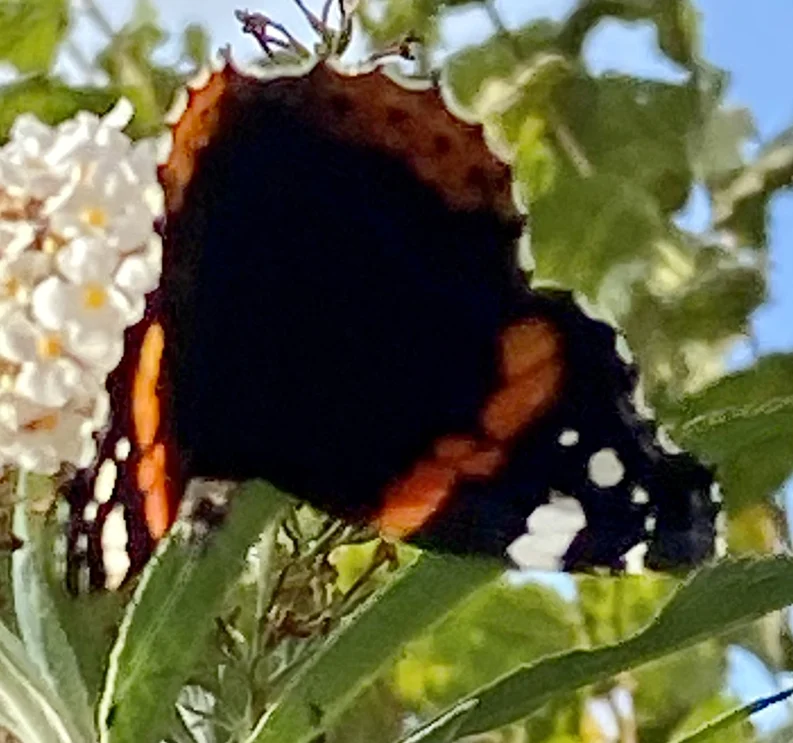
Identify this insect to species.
Vanessa atalanta
